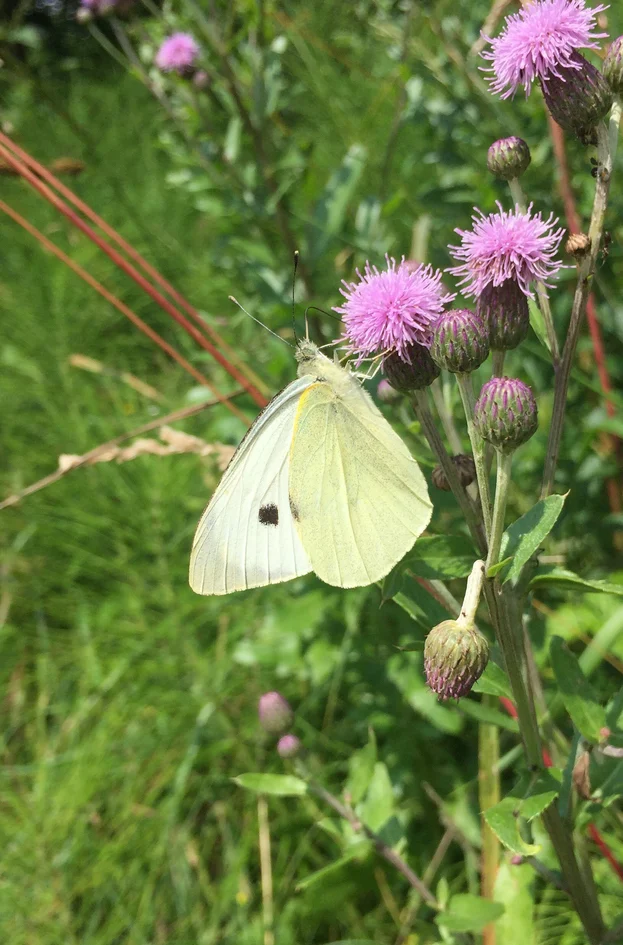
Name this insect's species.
Pieris brassicae
